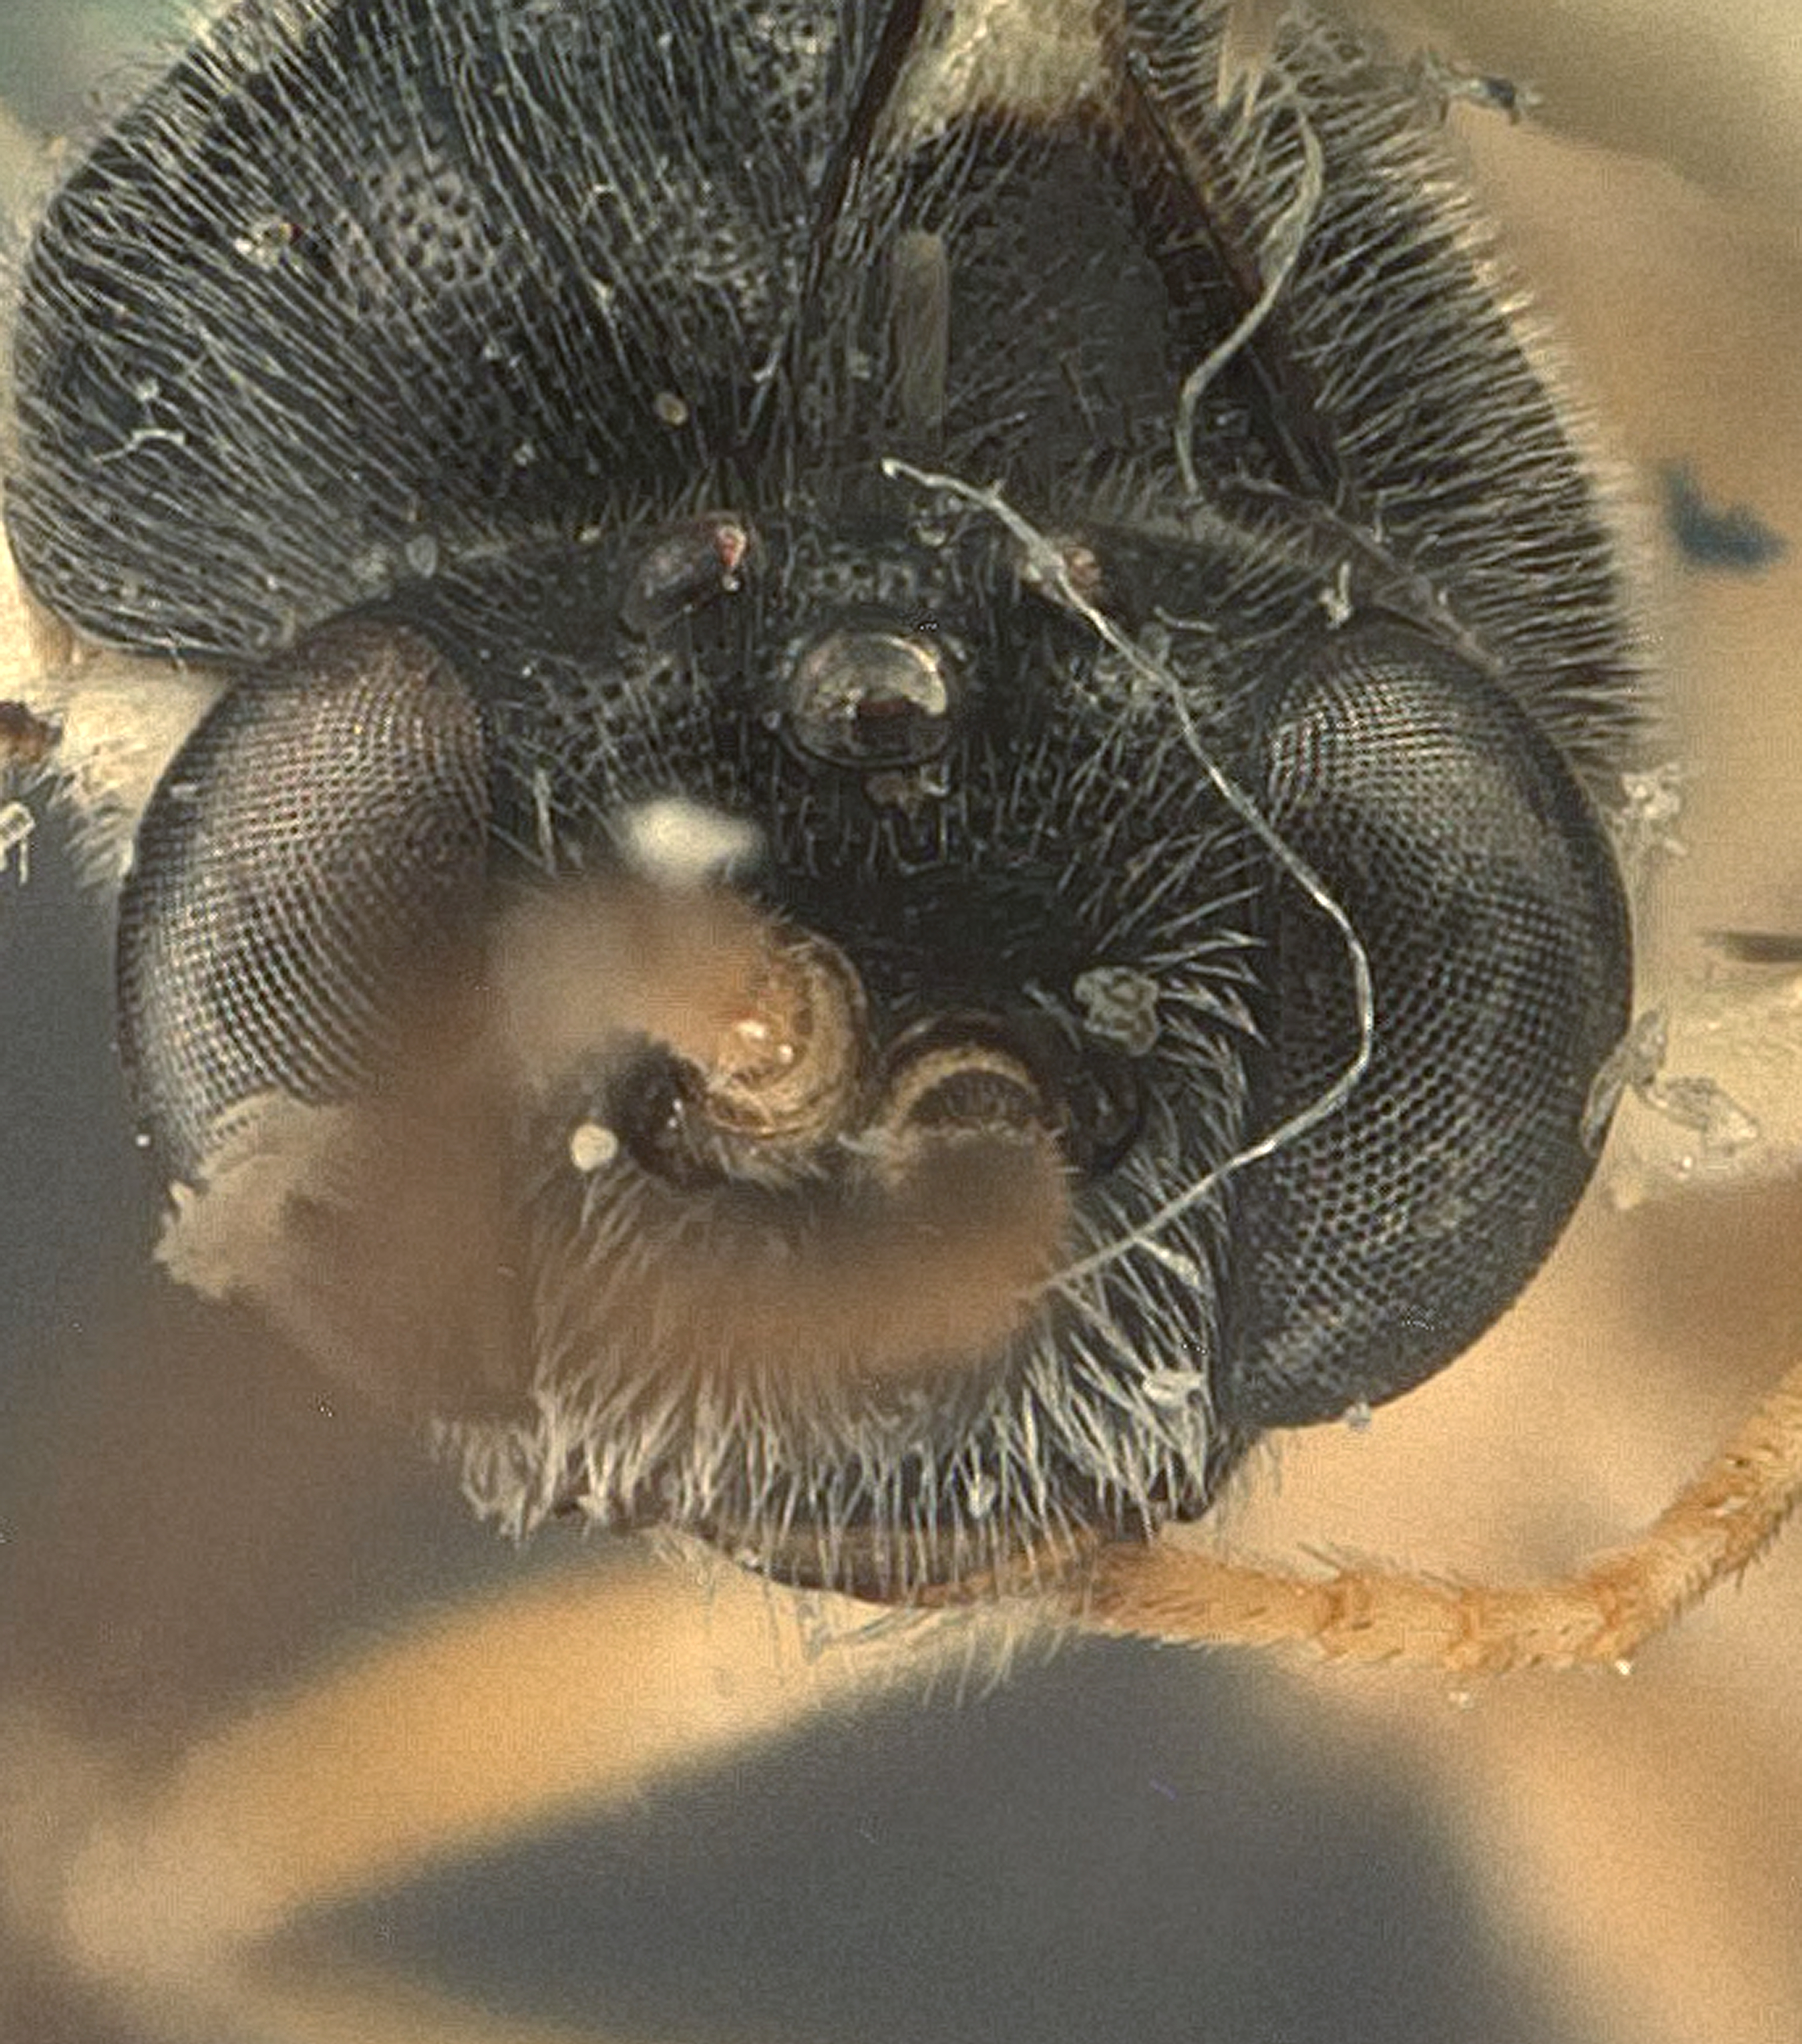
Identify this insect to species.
Glypta caryae
